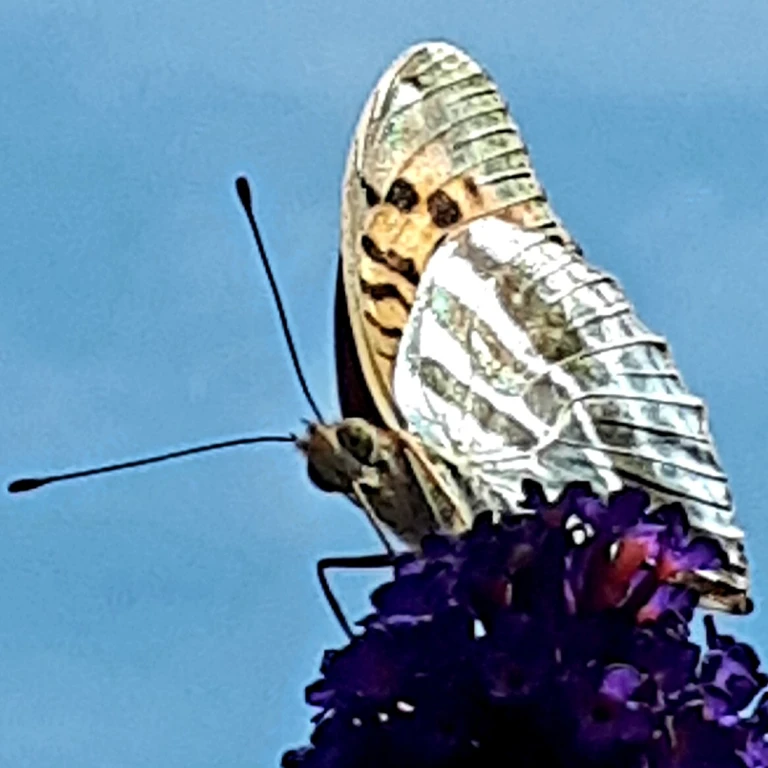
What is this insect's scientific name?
Argynnis paphia
